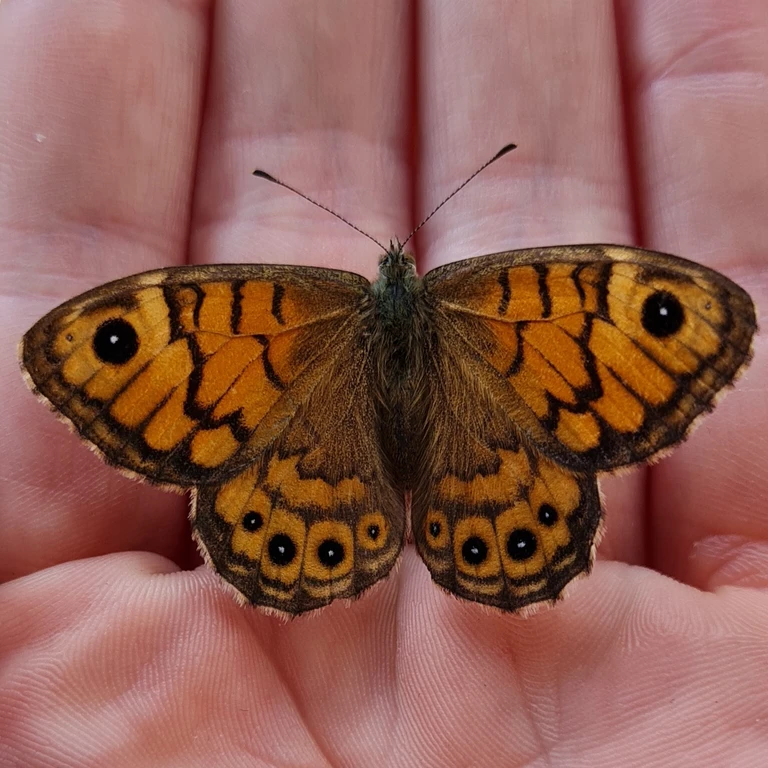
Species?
Lasiommata megera (also Pararge megera)
